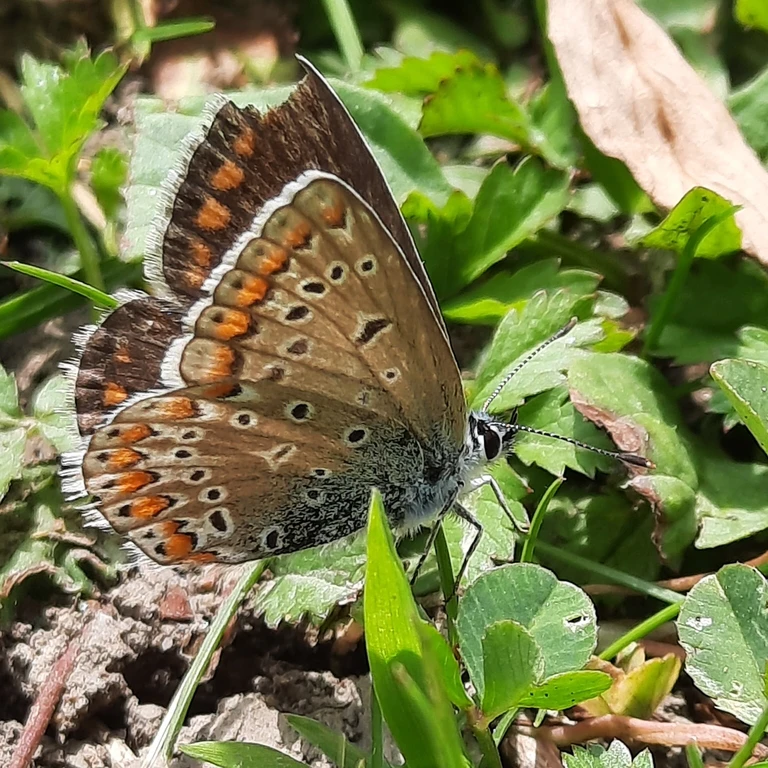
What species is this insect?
Polyommatus icarus
